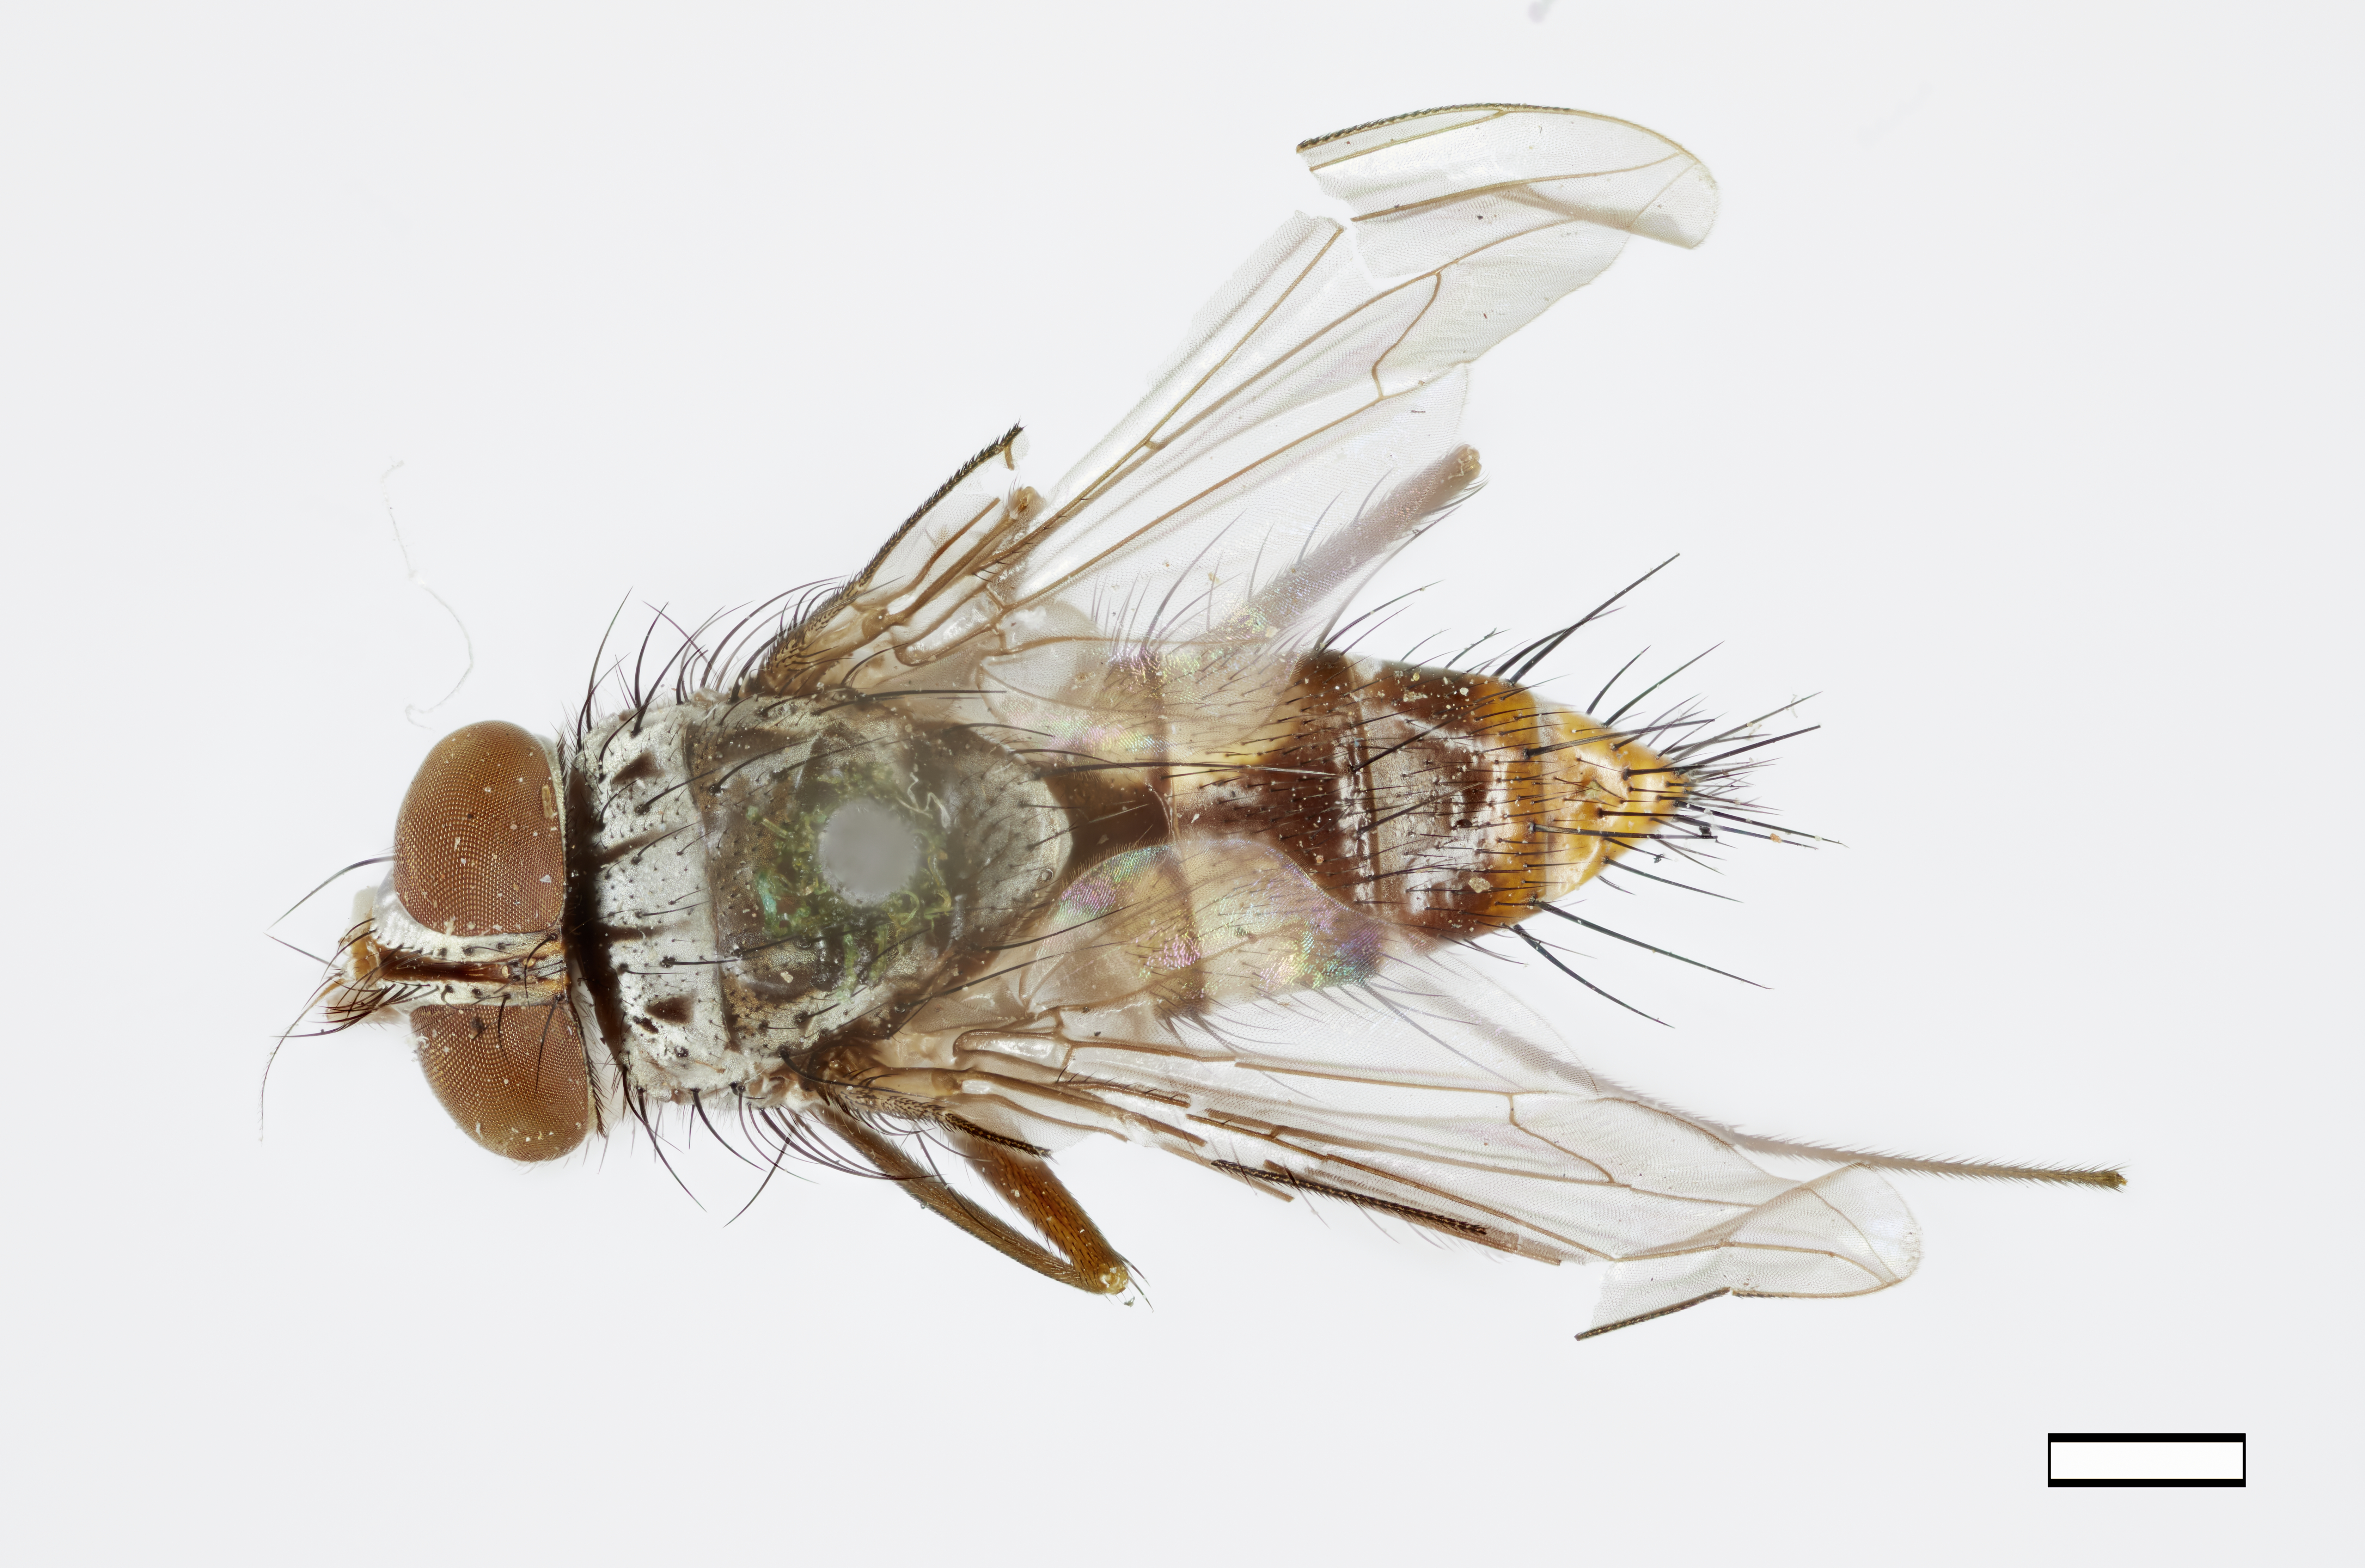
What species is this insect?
Thelairodes ischyri
